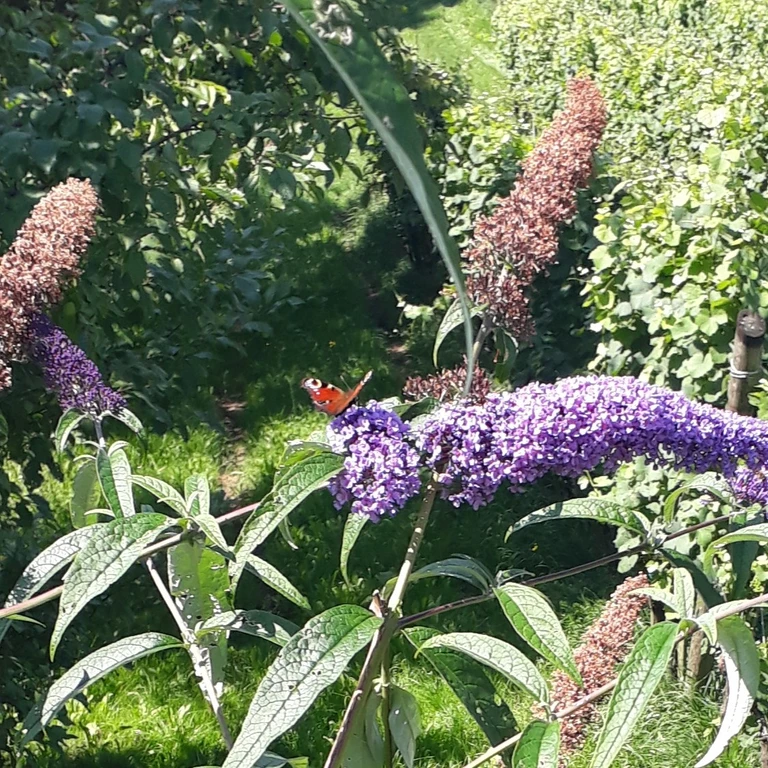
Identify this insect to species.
Aglais io
